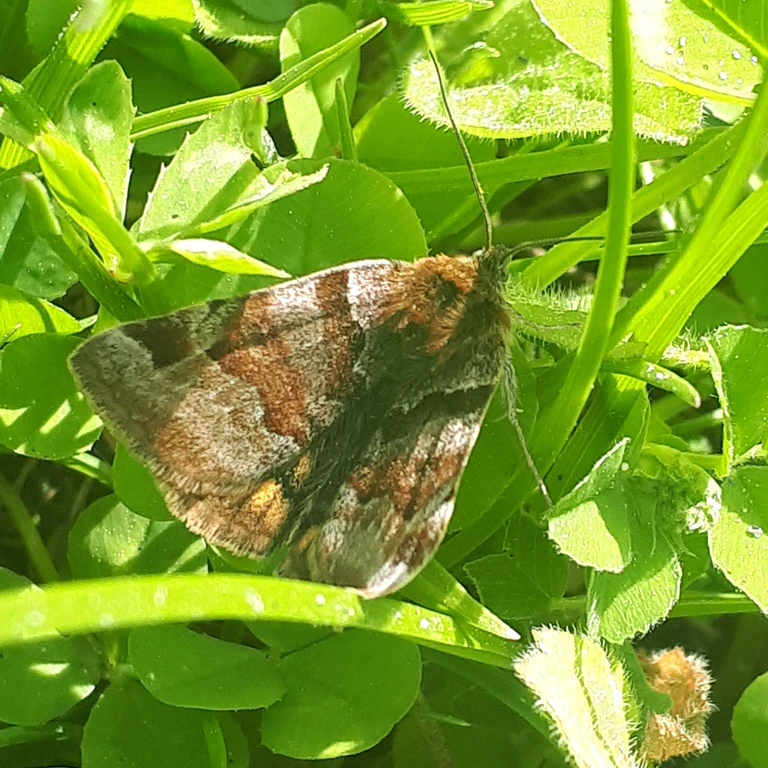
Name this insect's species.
Euclidia glyphica
